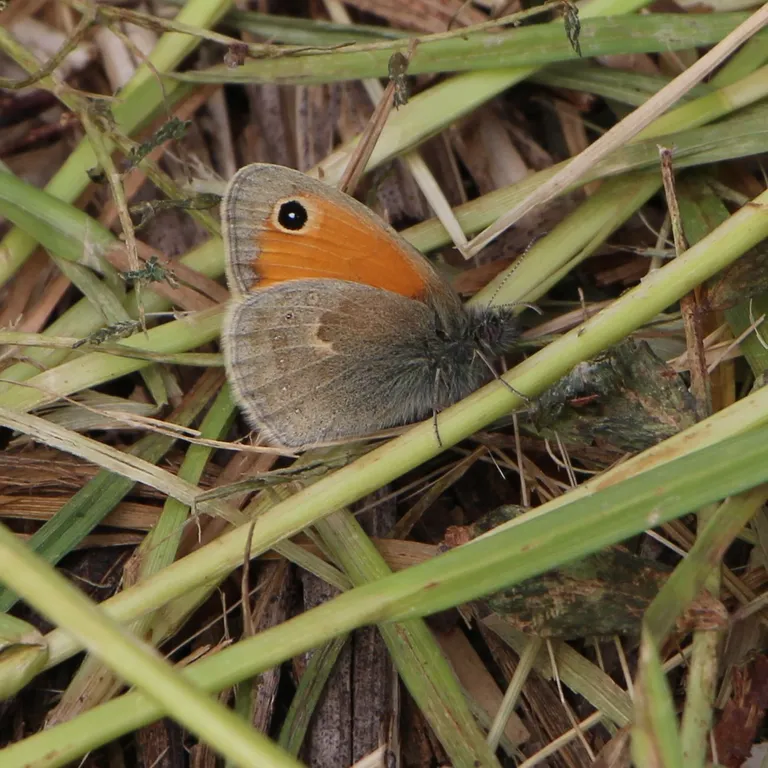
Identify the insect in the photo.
Coenonympha pamphilus
